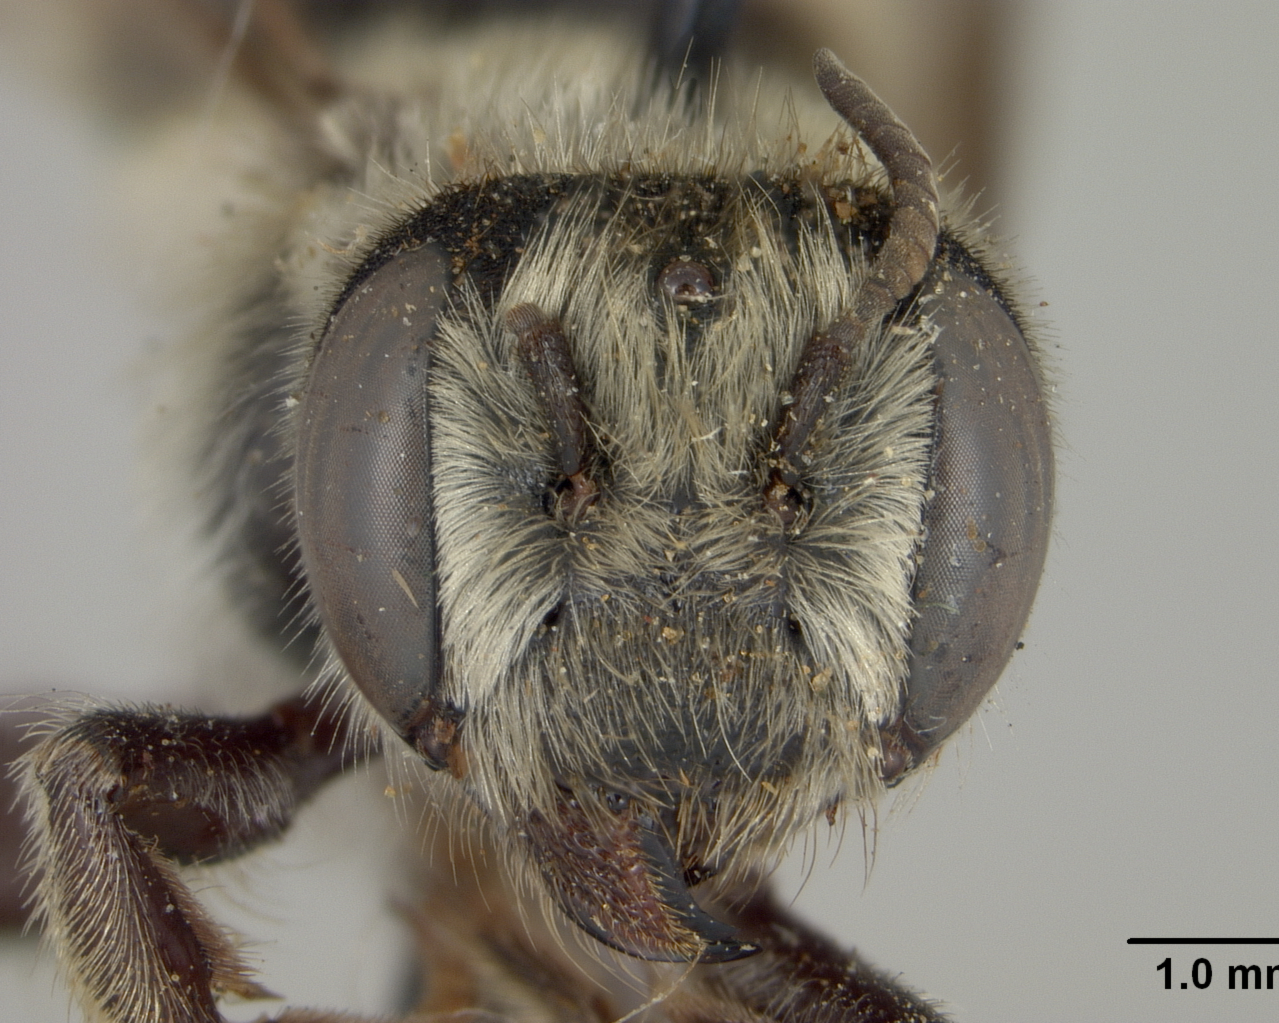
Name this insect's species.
Megachile gabrielensis
